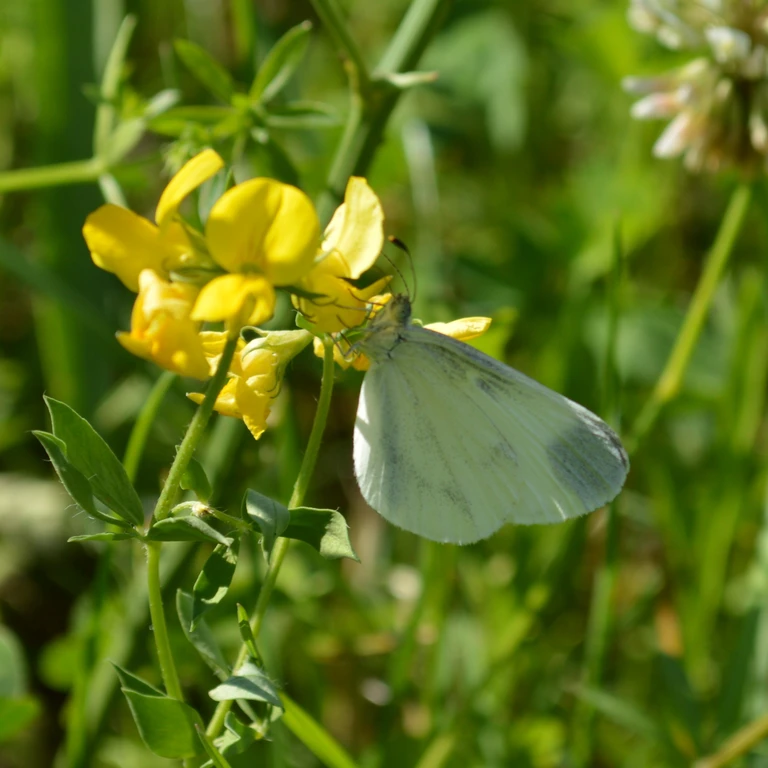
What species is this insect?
Leptidea sinapis/juvernica
